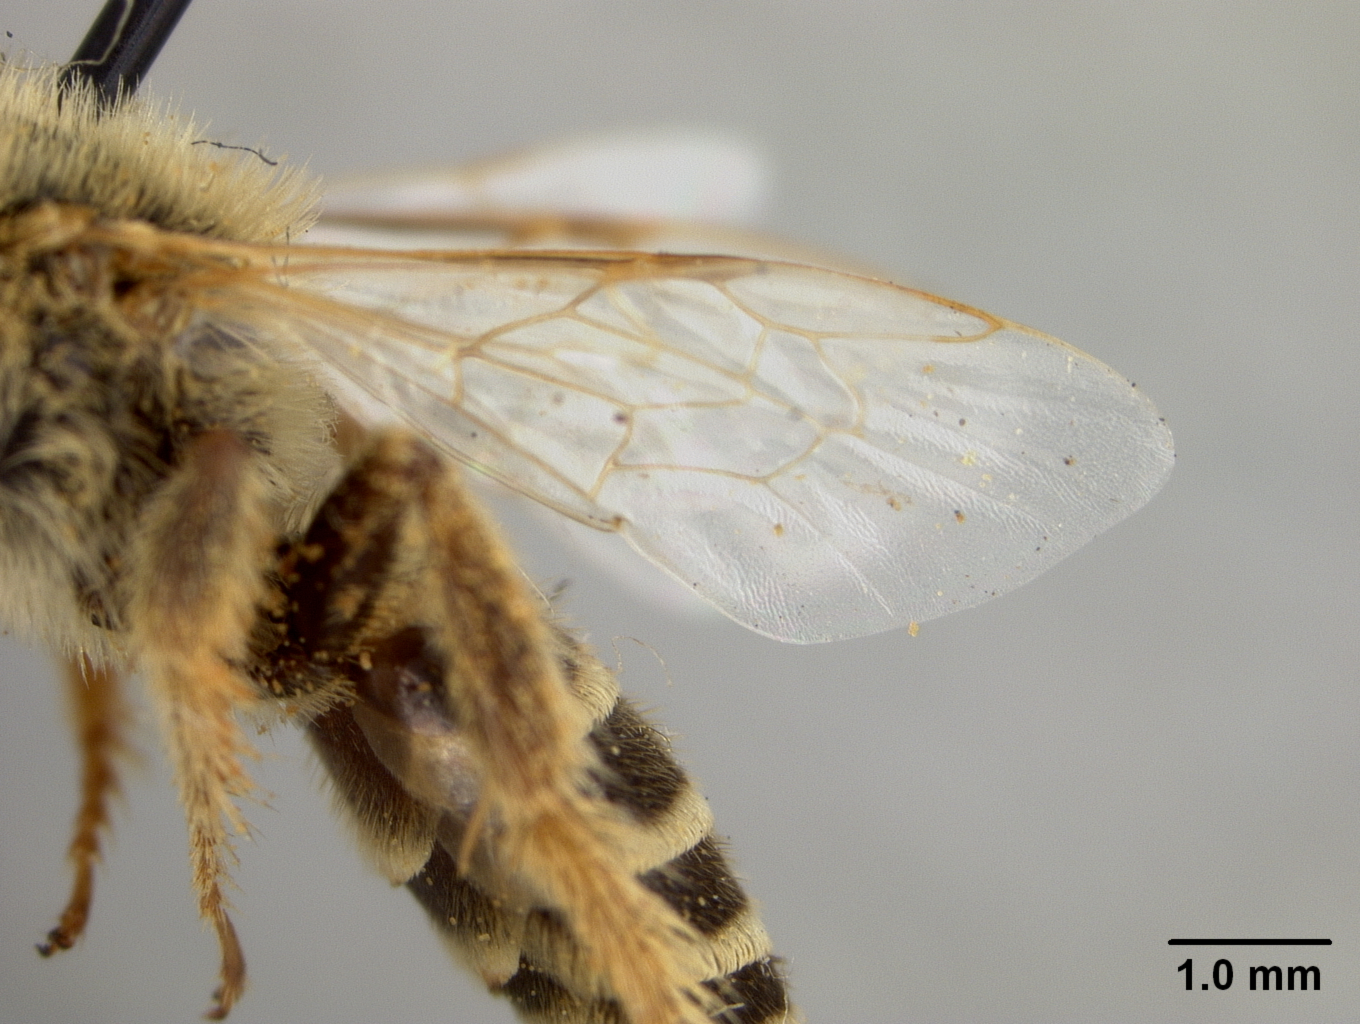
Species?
Hesperapis carinata
